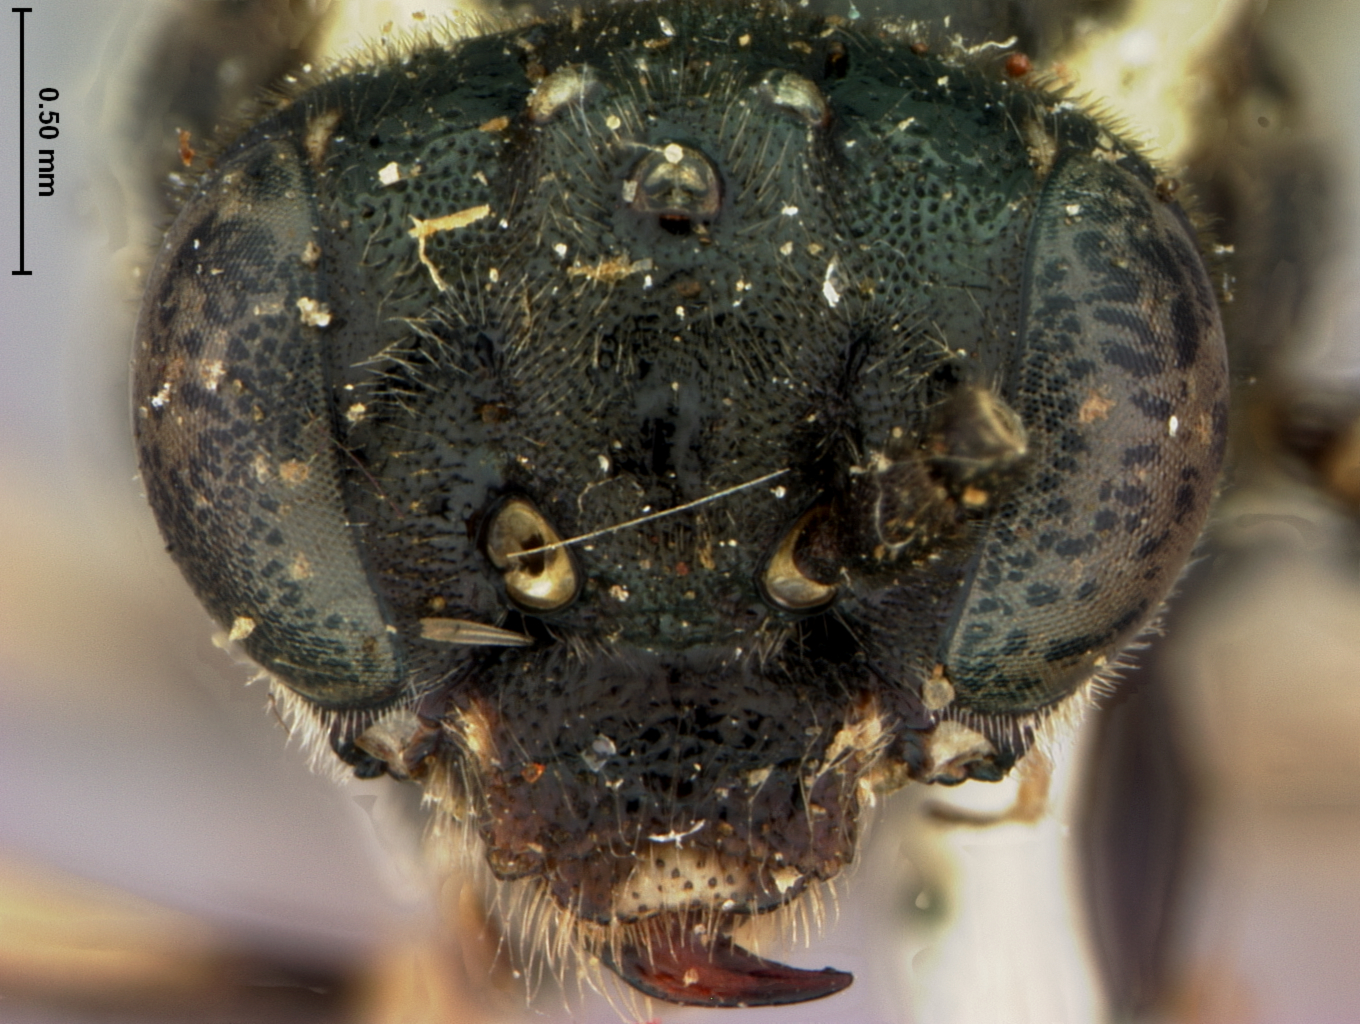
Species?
Macrophya napensis
